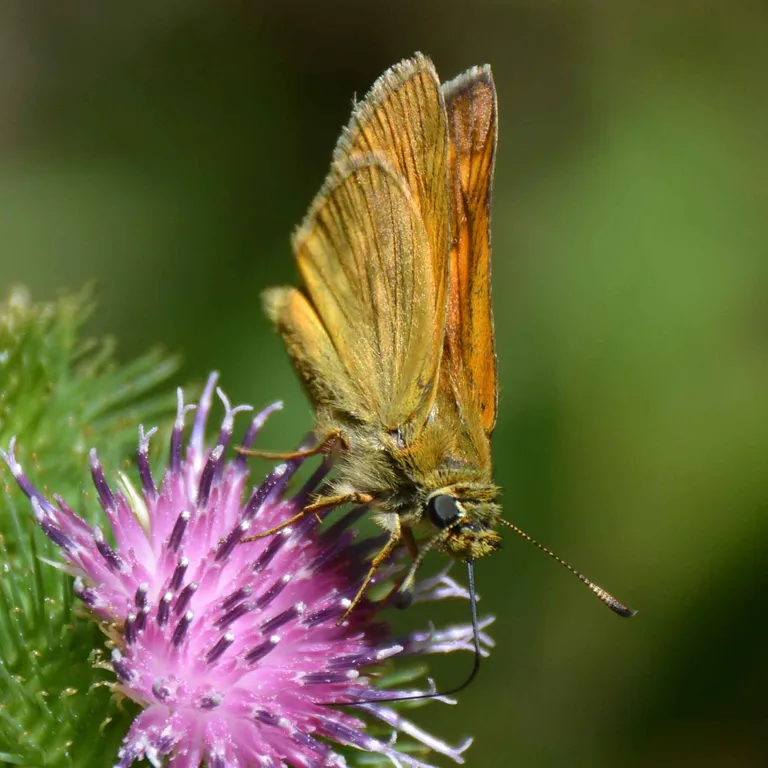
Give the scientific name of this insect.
Ochlodes sylvanus (also Ochlodes venata)
